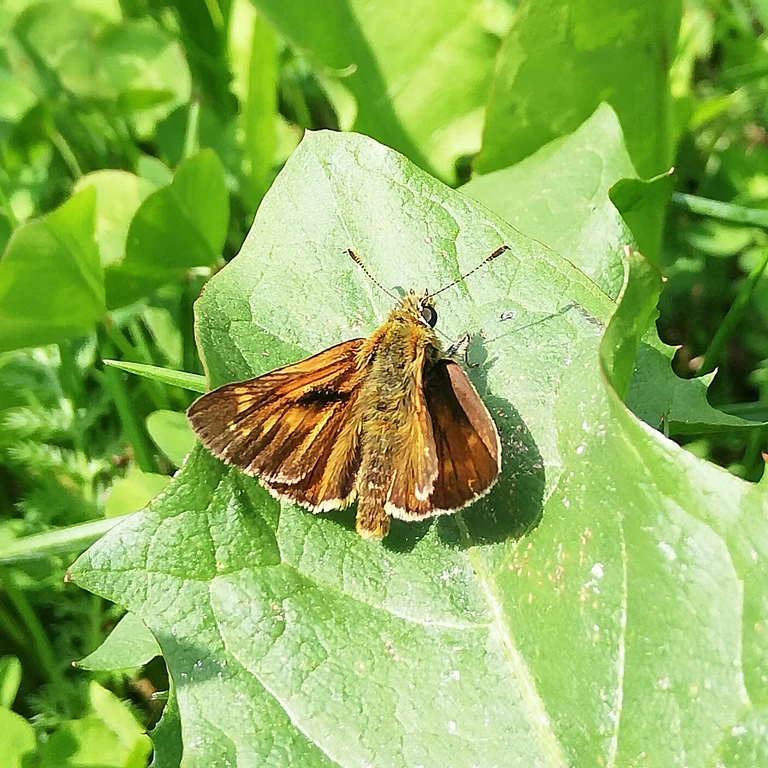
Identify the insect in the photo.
Ochlodes sylvanus (also Ochlodes venata)
